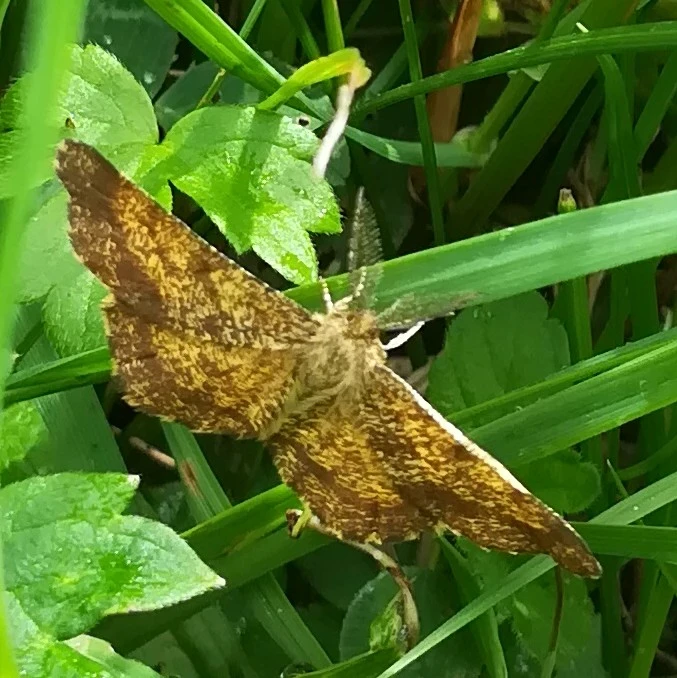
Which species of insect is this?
Ematurga atomaria
